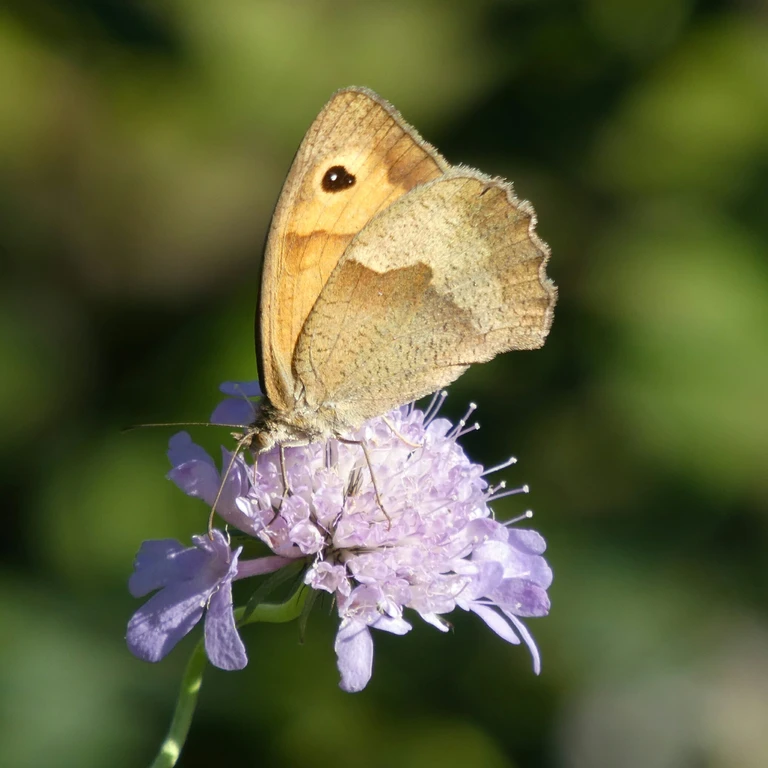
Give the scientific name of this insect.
Maniola jurtina
